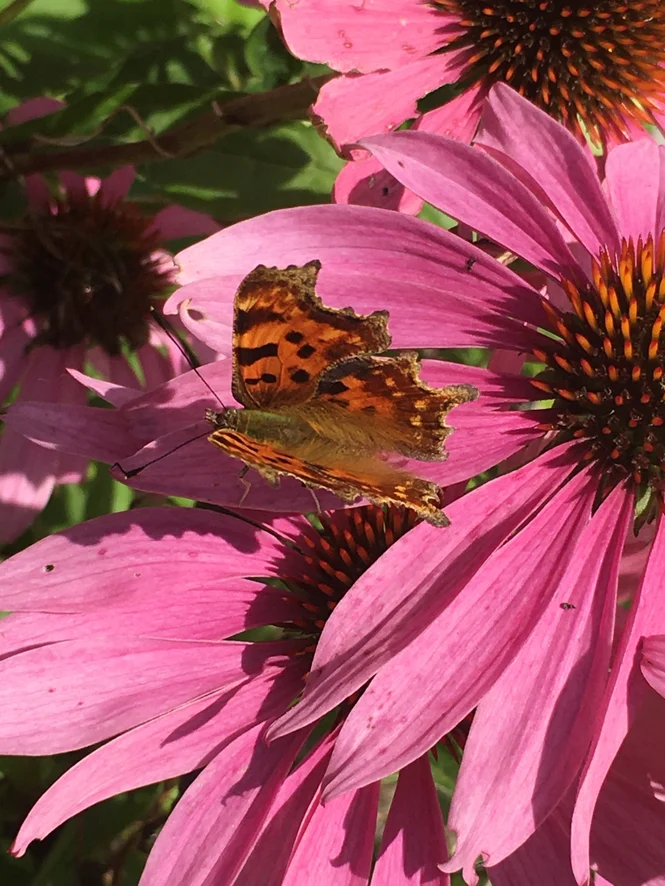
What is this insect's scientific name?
Polygonia c-album
